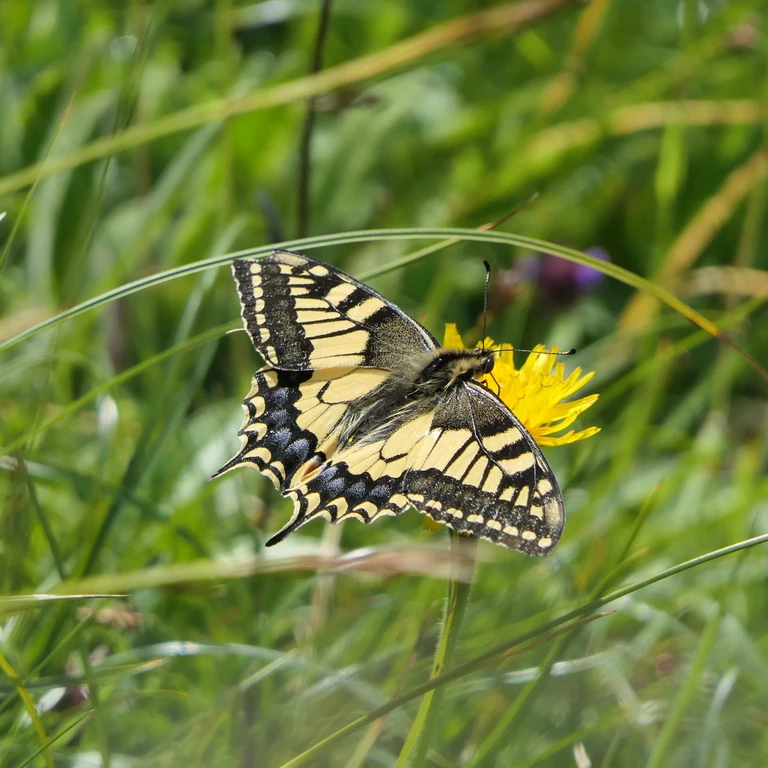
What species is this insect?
Papilio machaon
